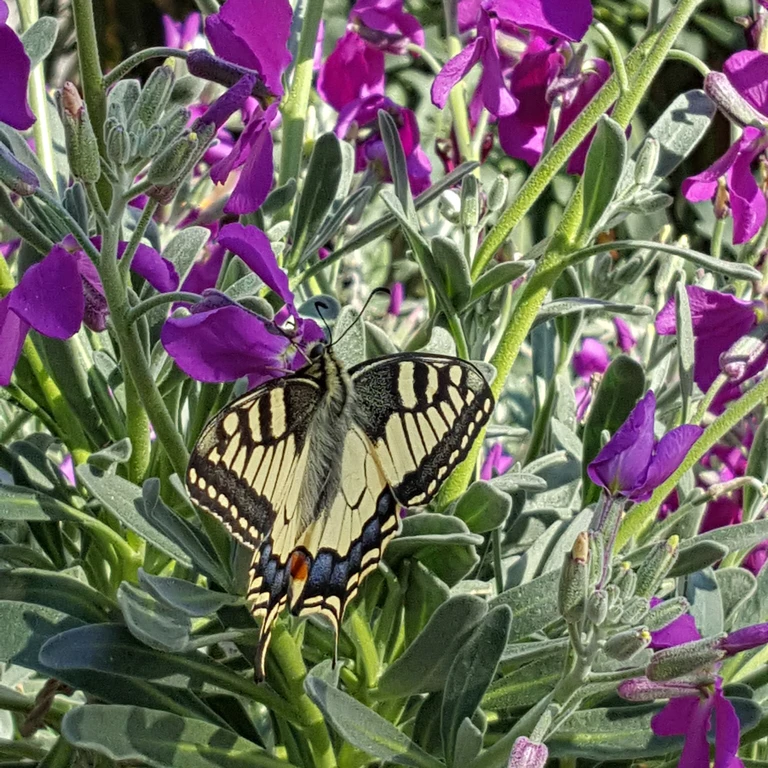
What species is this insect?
Papilio machaon
